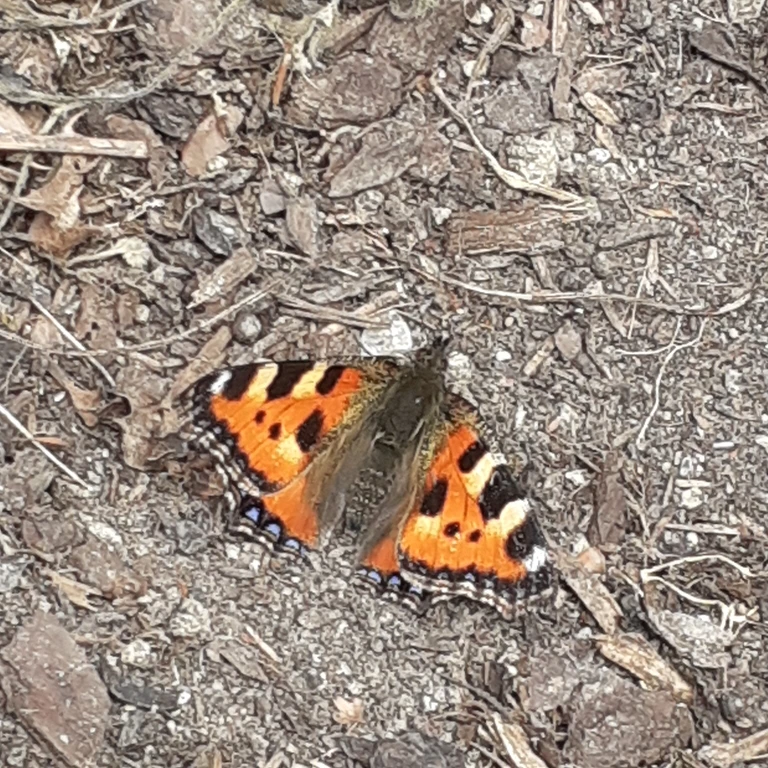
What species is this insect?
Aglais urticae
